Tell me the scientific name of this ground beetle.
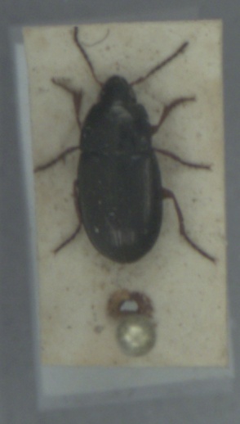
Amara familiaris
